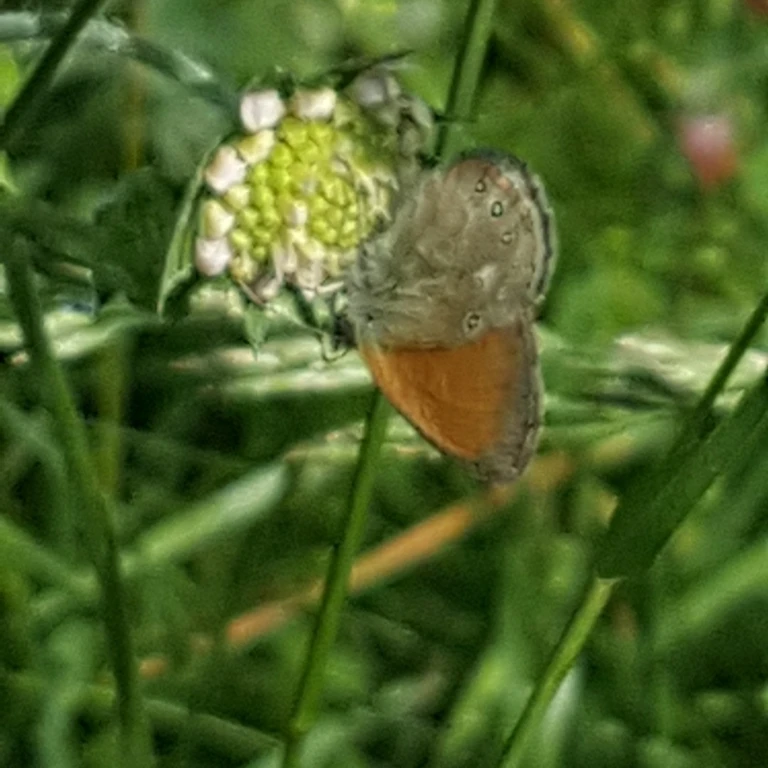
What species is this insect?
Coenonympha glycerion (also Coenonympha iphis)
